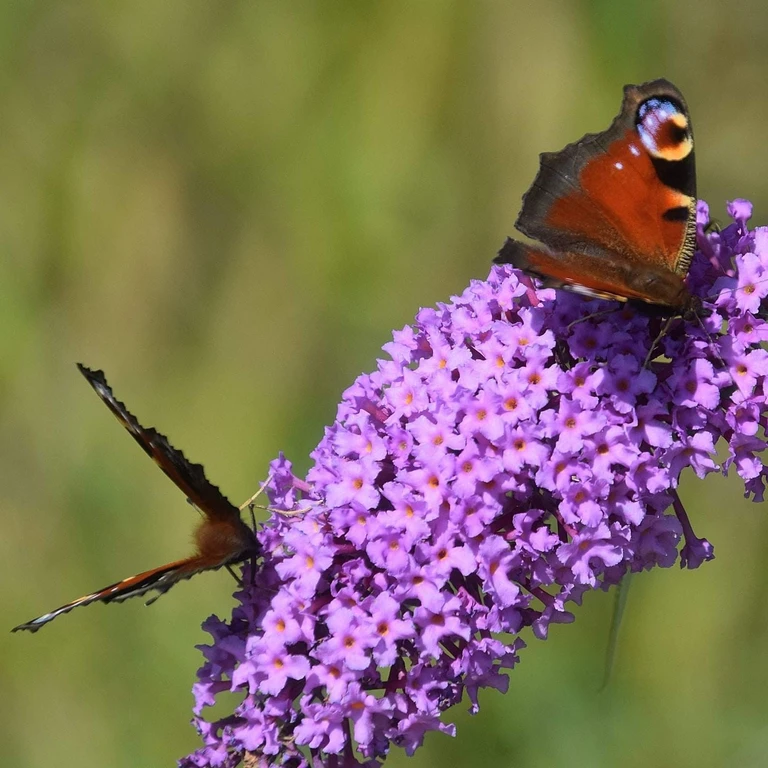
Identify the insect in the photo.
Aglais io
